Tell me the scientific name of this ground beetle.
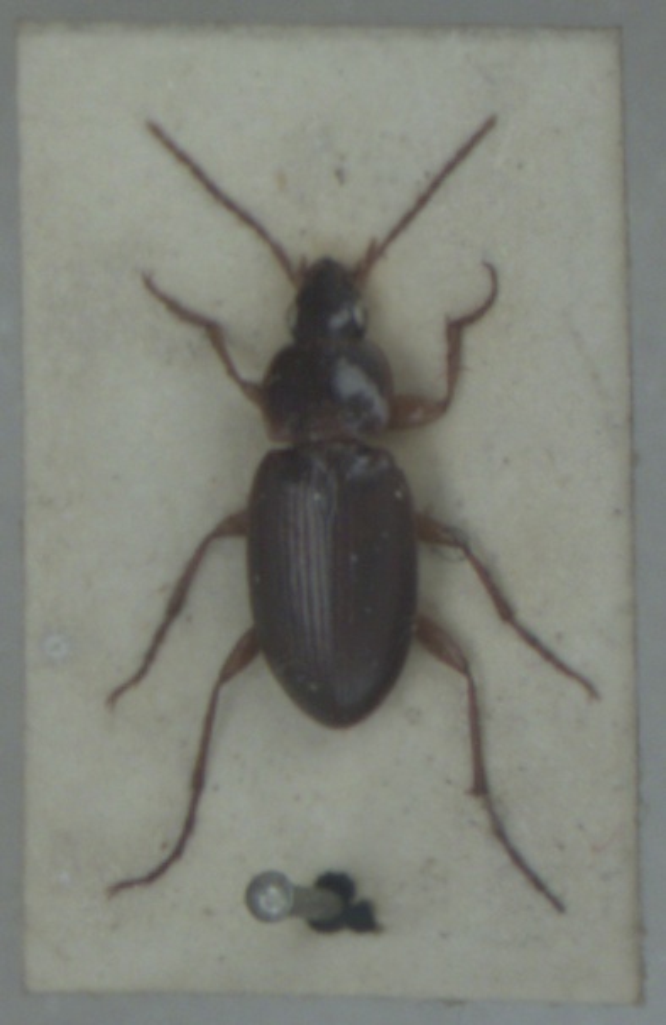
Calathus mollis
